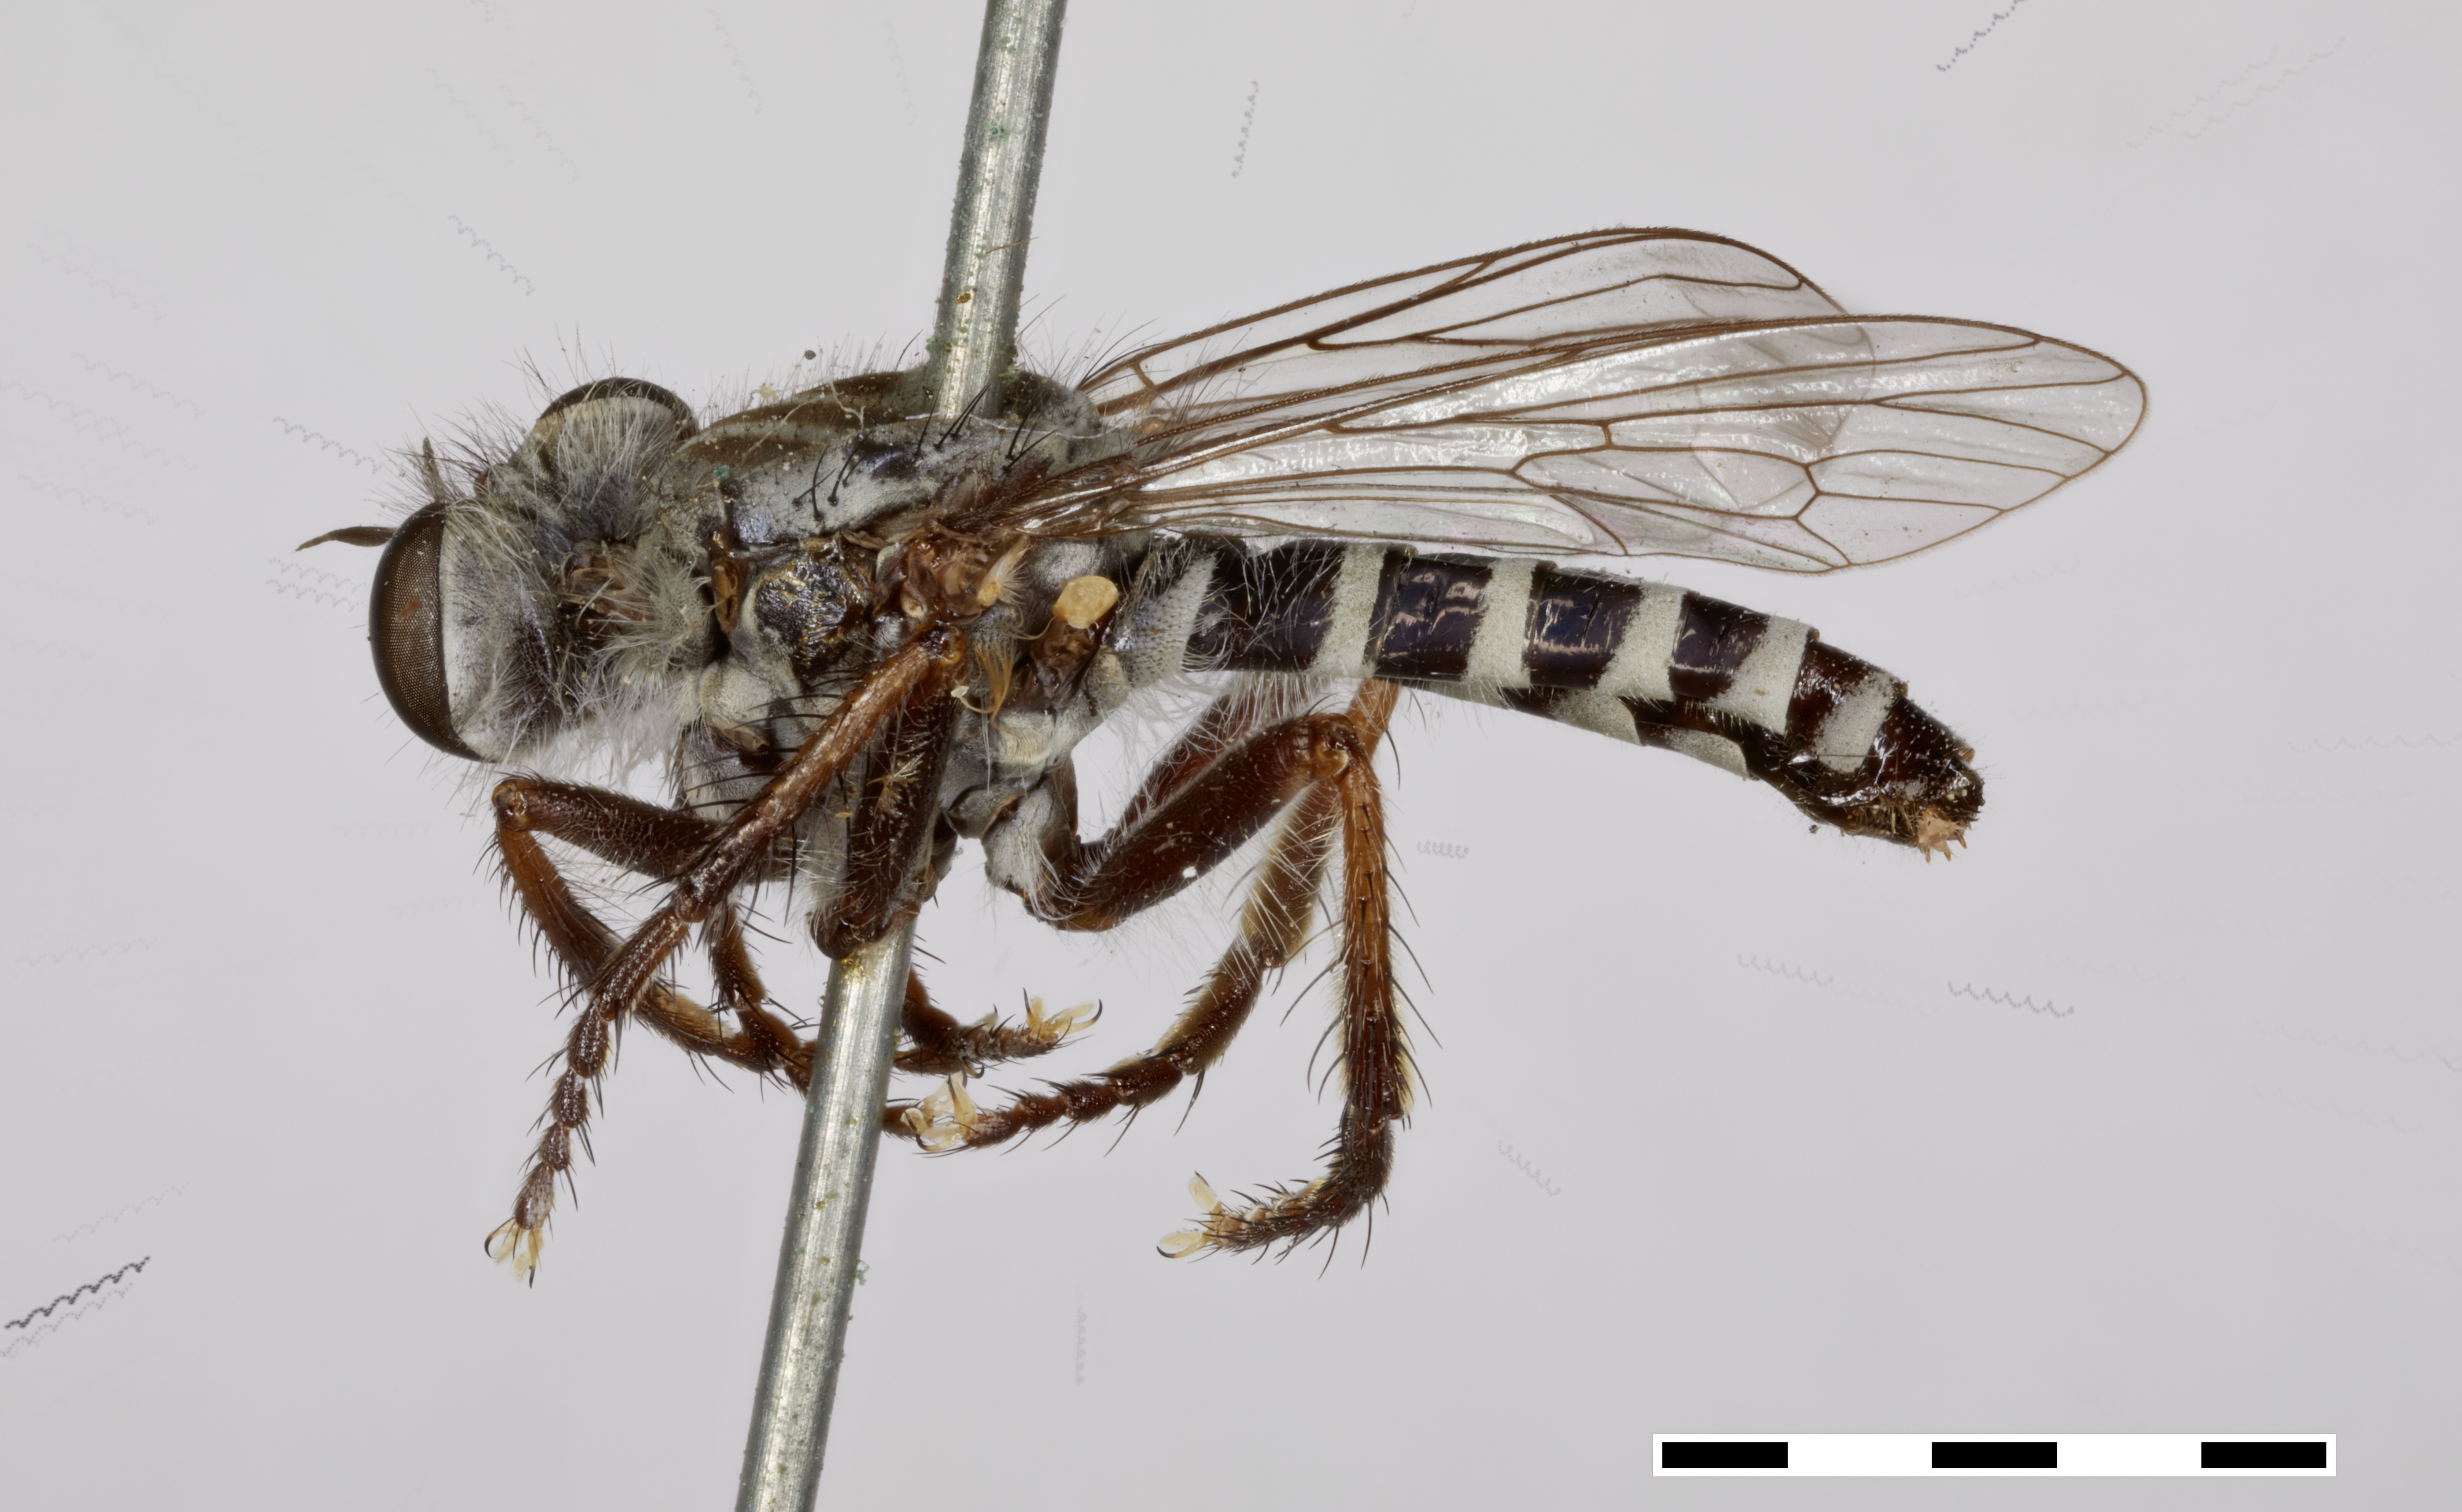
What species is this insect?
Cyrtopogon tibialis
